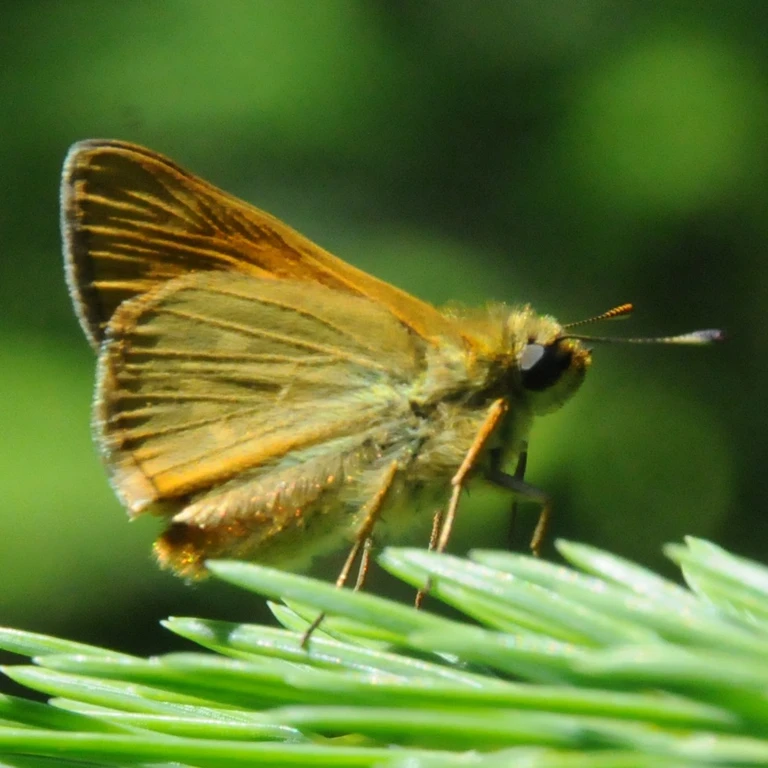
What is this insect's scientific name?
Ochlodes sylvanus (also Ochlodes venata)
